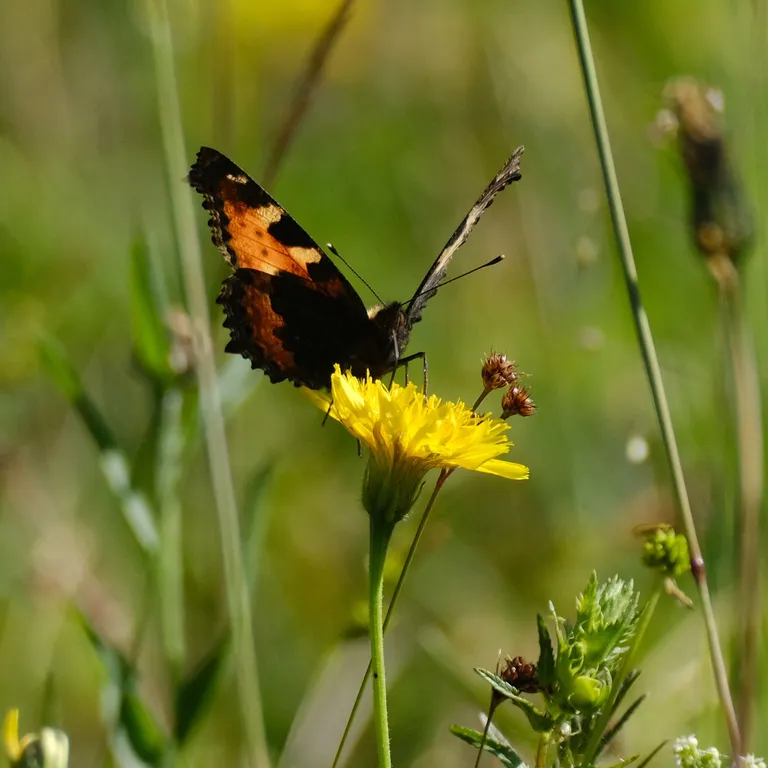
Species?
Aglais urticae
